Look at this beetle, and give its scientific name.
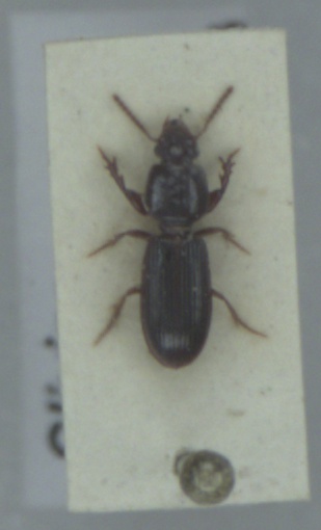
Clivina fossor
